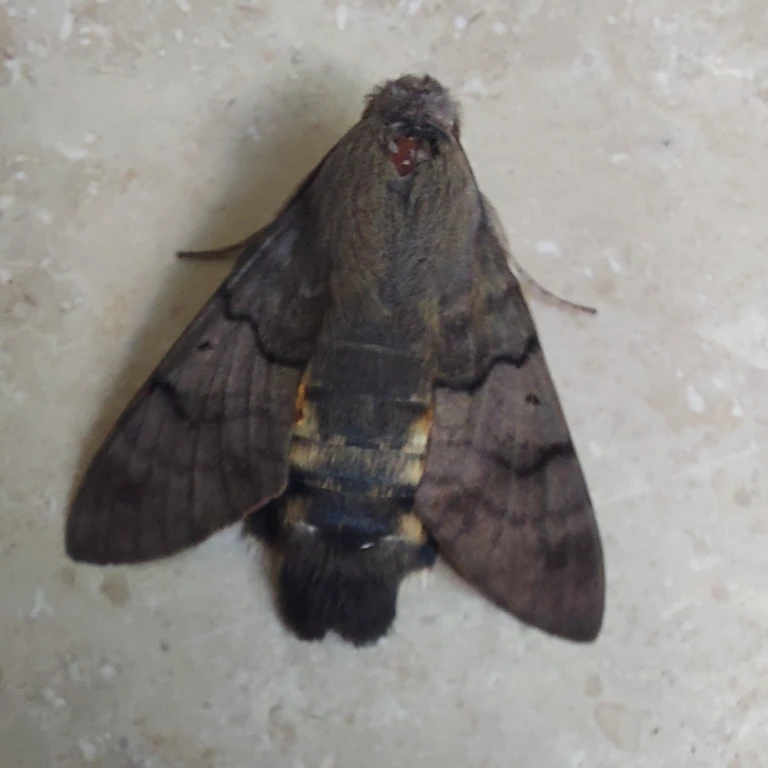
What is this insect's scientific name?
Macroglossum stellatarum
